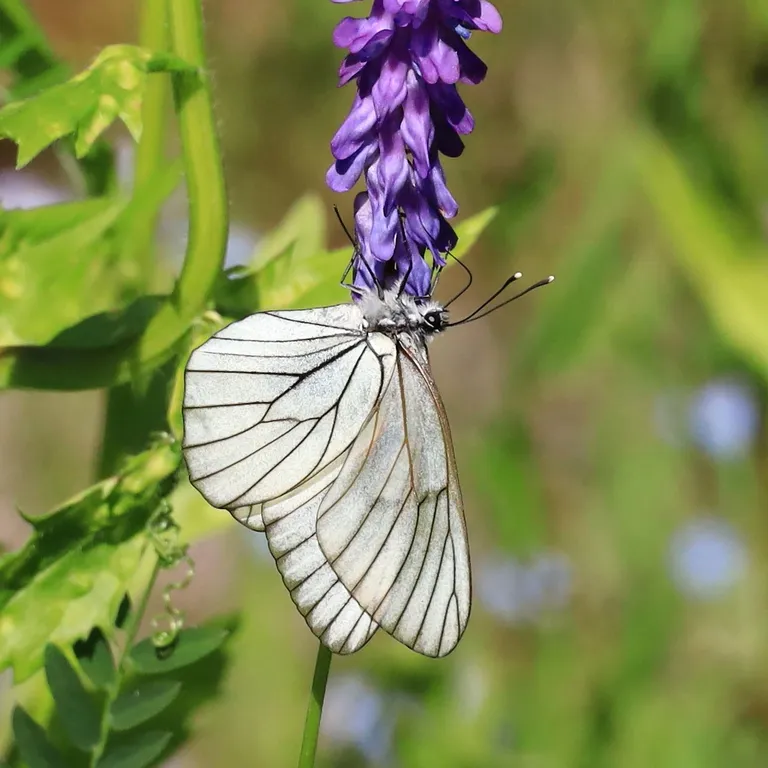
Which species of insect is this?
Aporia crataegi
